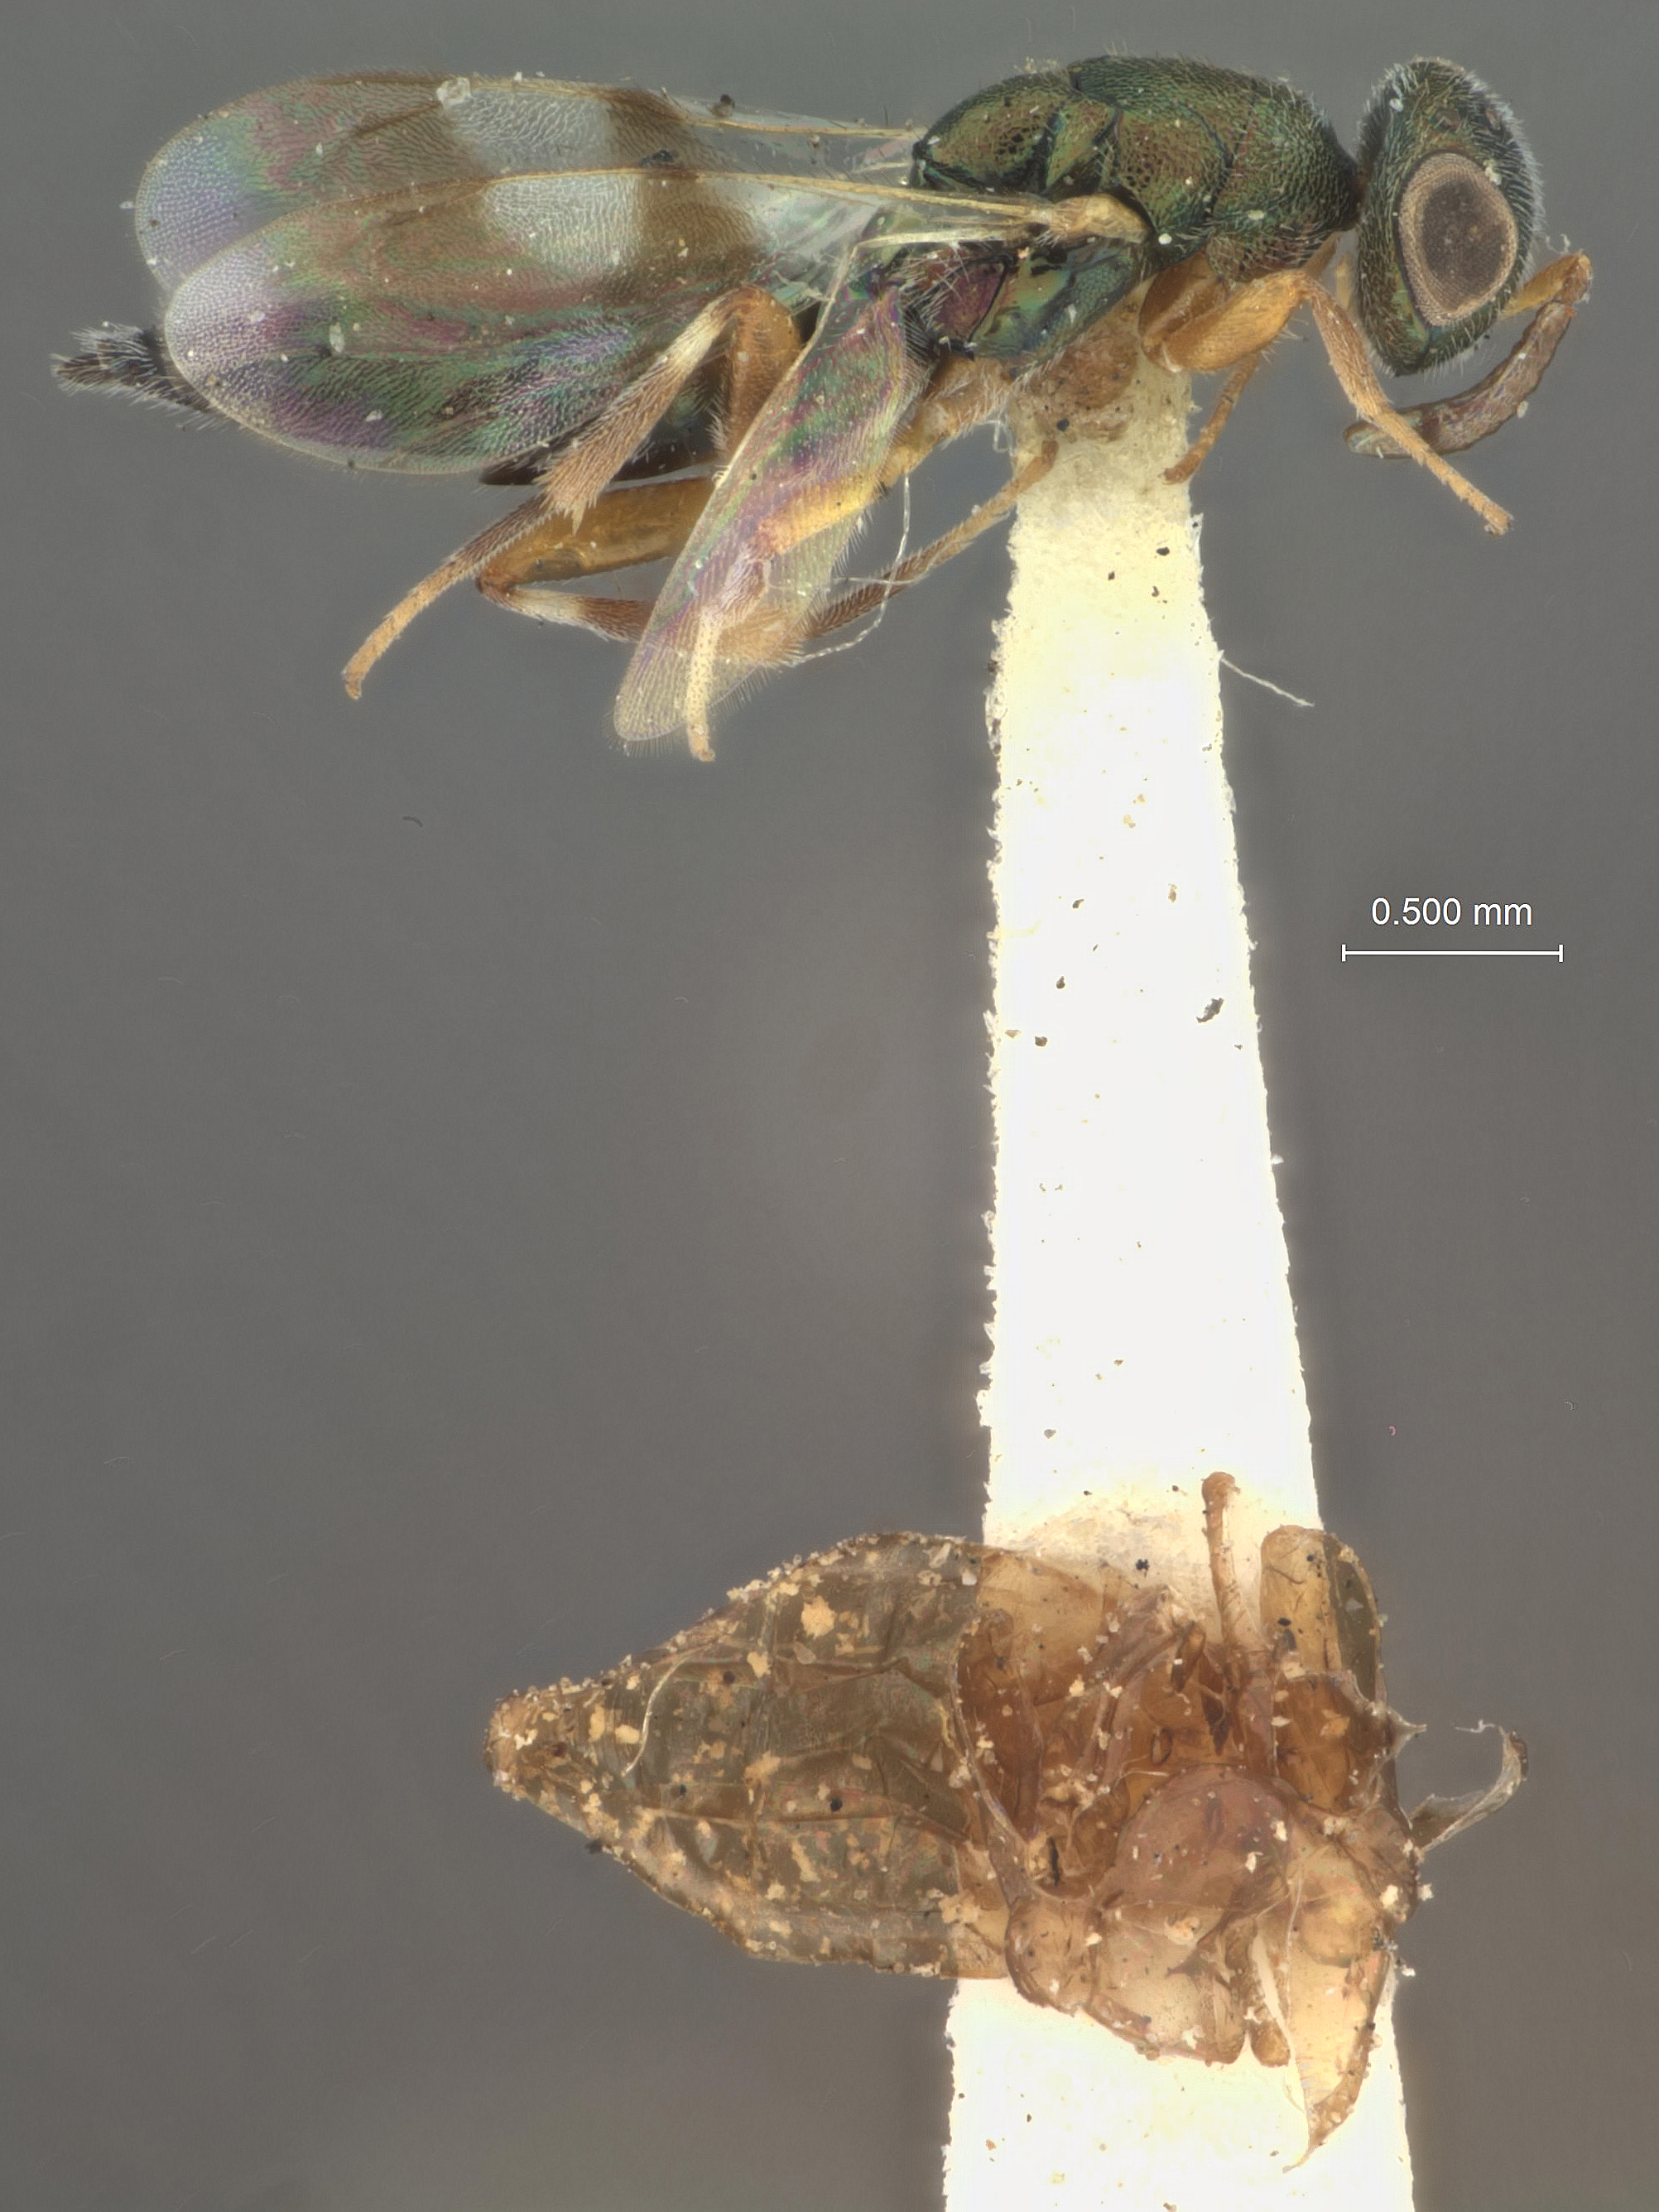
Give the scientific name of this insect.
Ptinobius texanus
